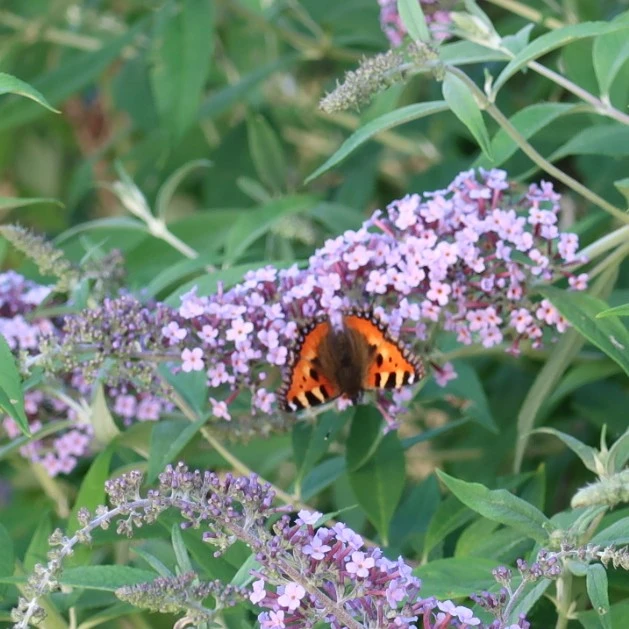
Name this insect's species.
Aglais urticae
